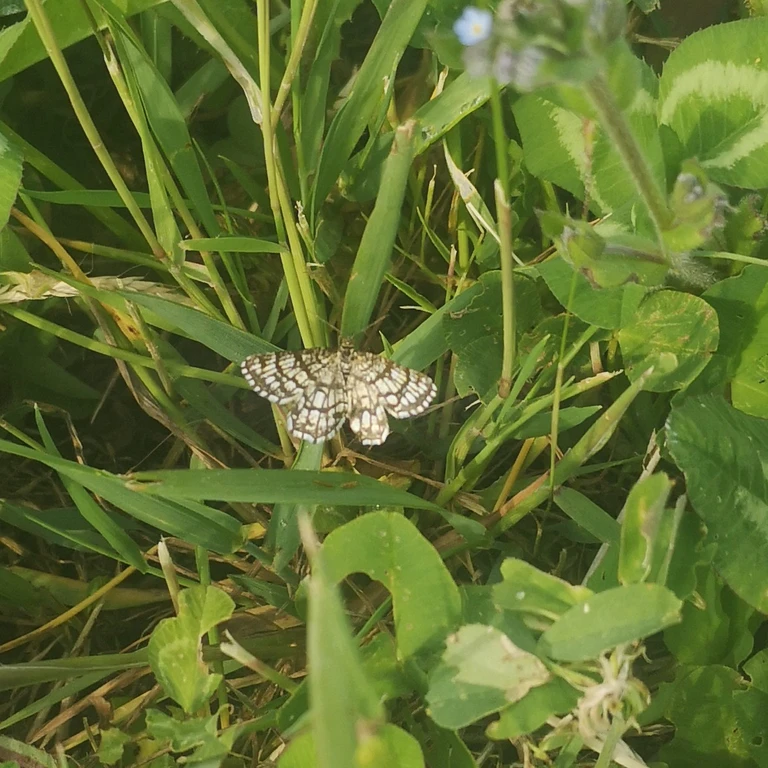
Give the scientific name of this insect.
Chiasmia clathrata
